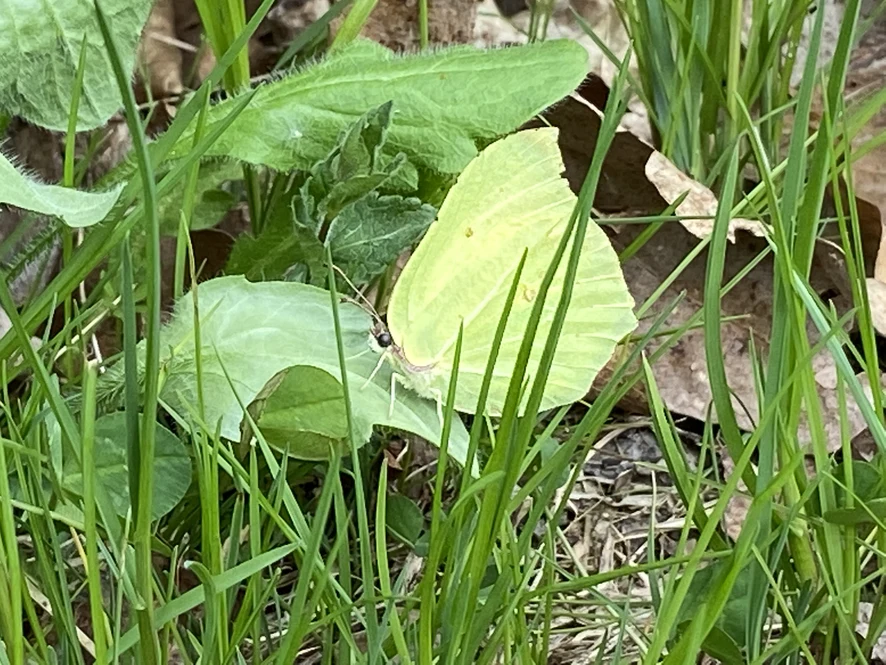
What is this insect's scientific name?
Gonepteryx rhamni
